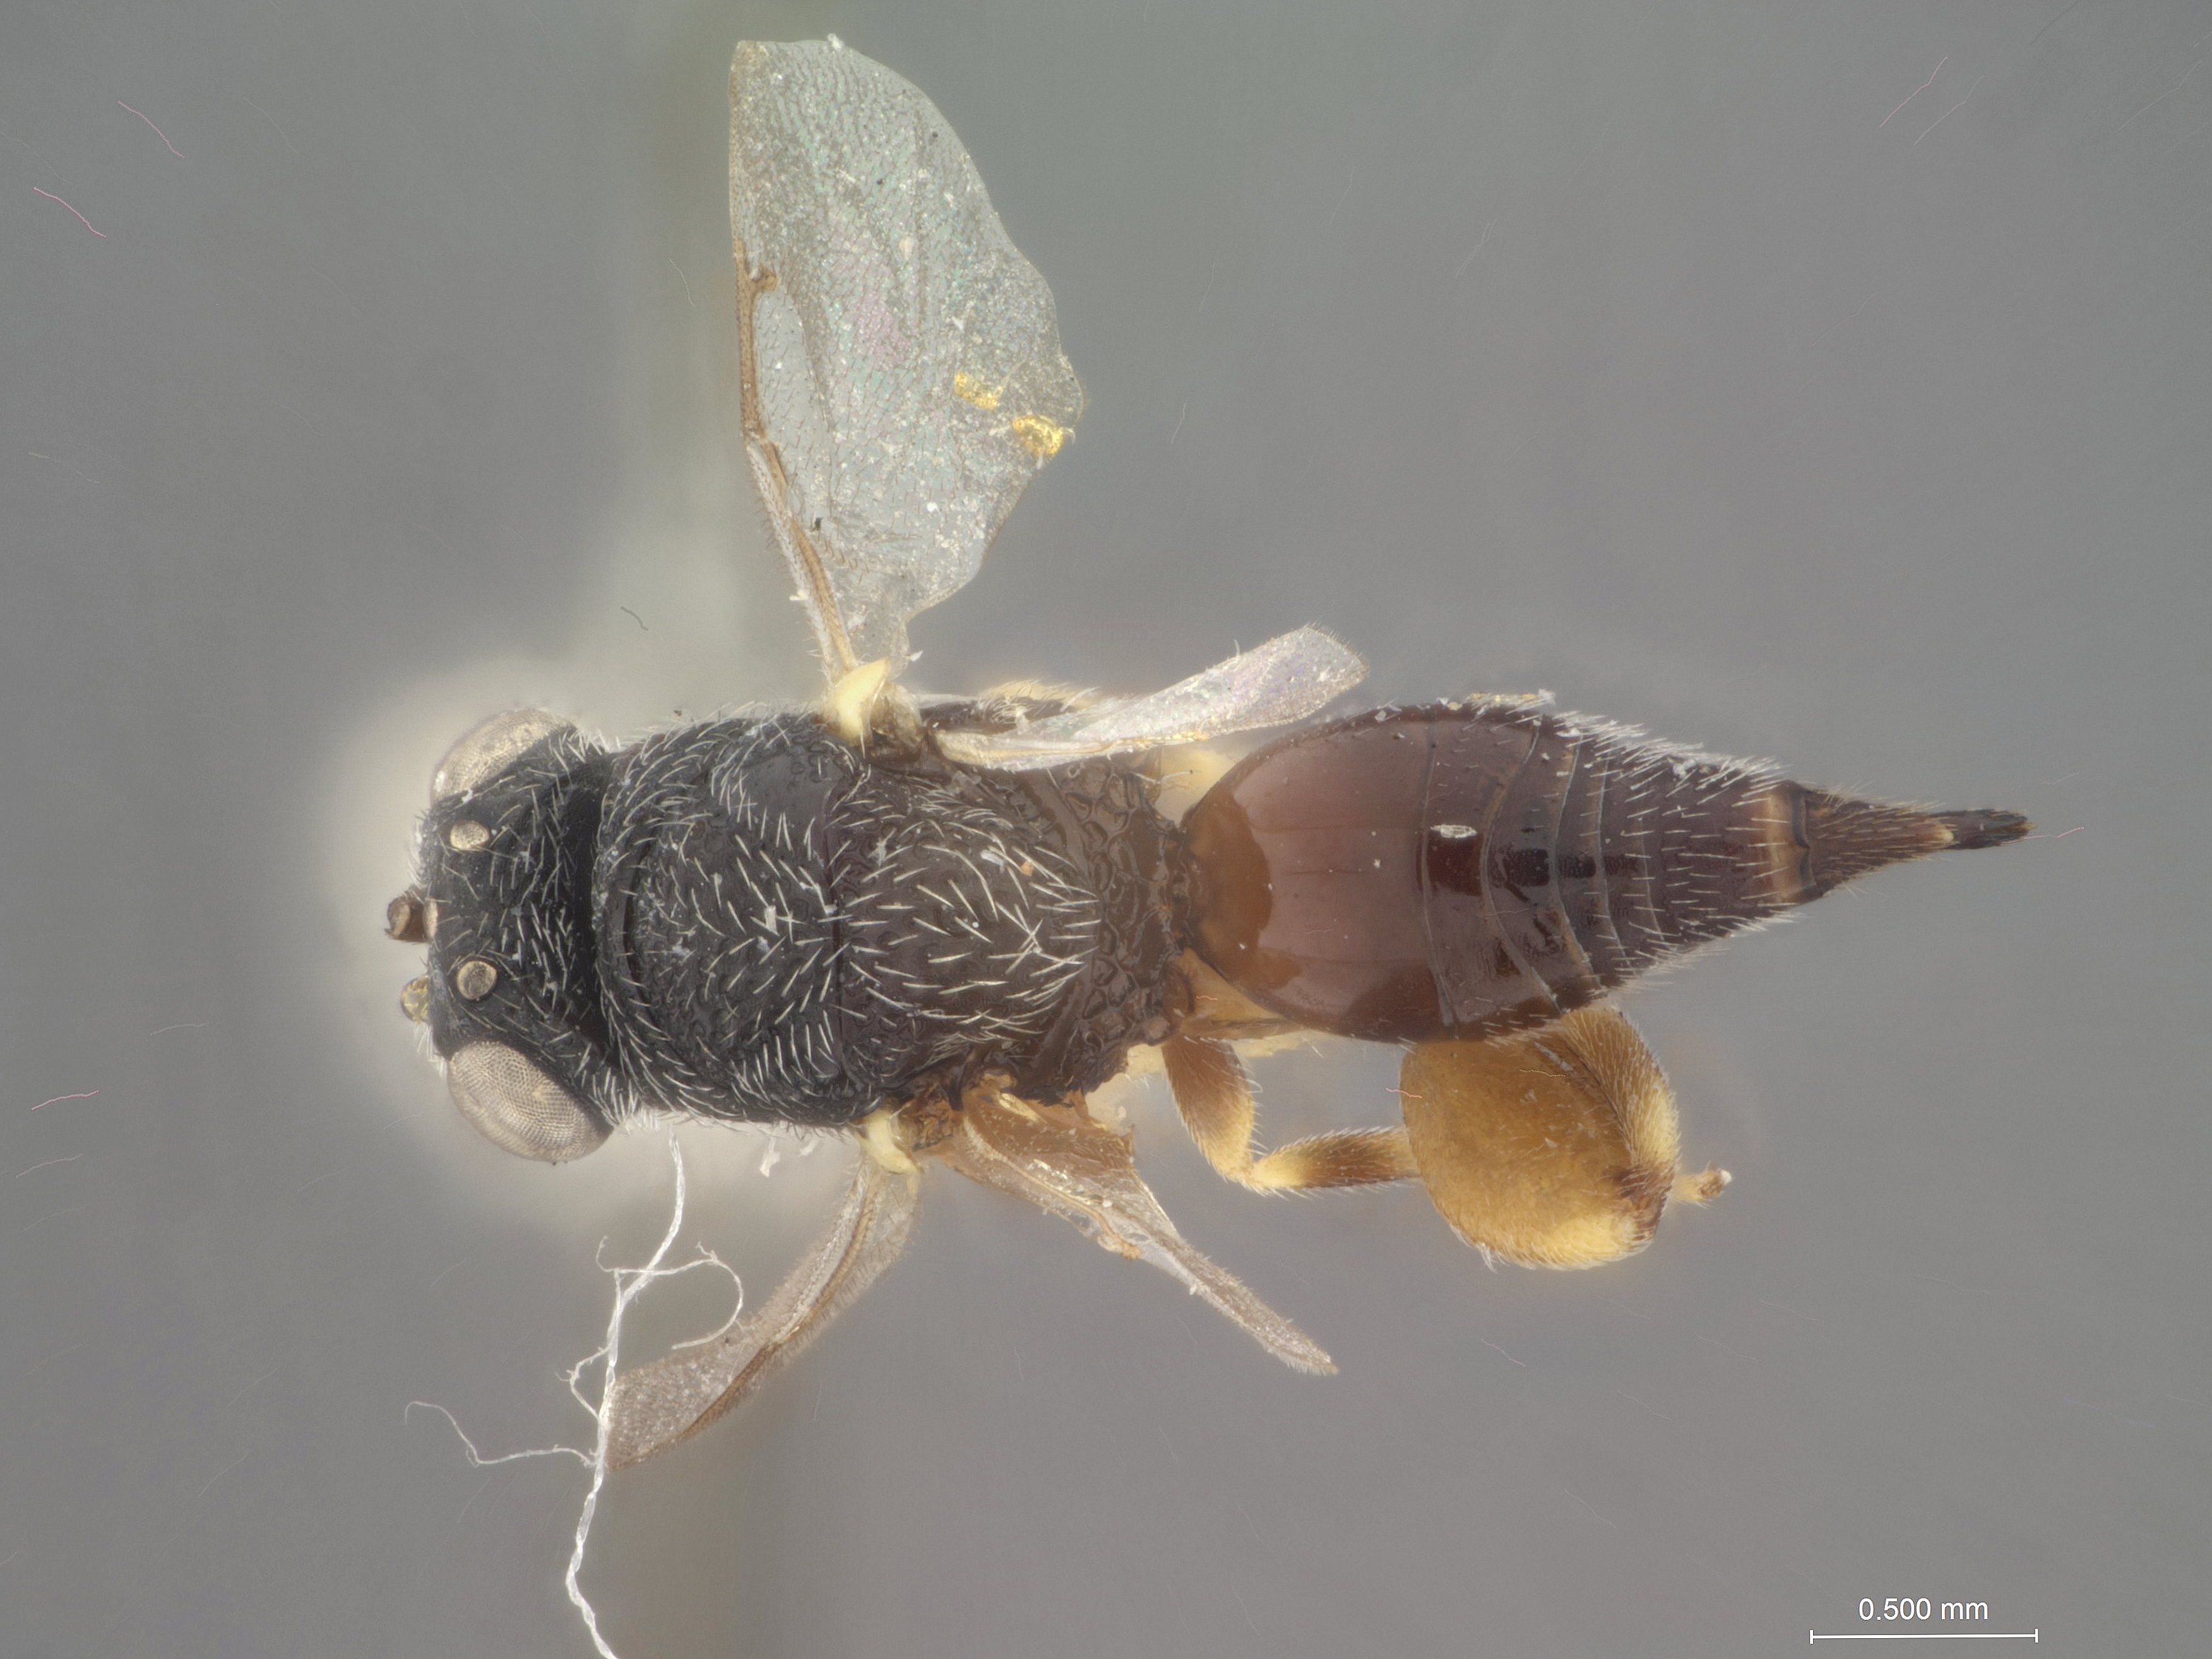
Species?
Chalcis louisiana
